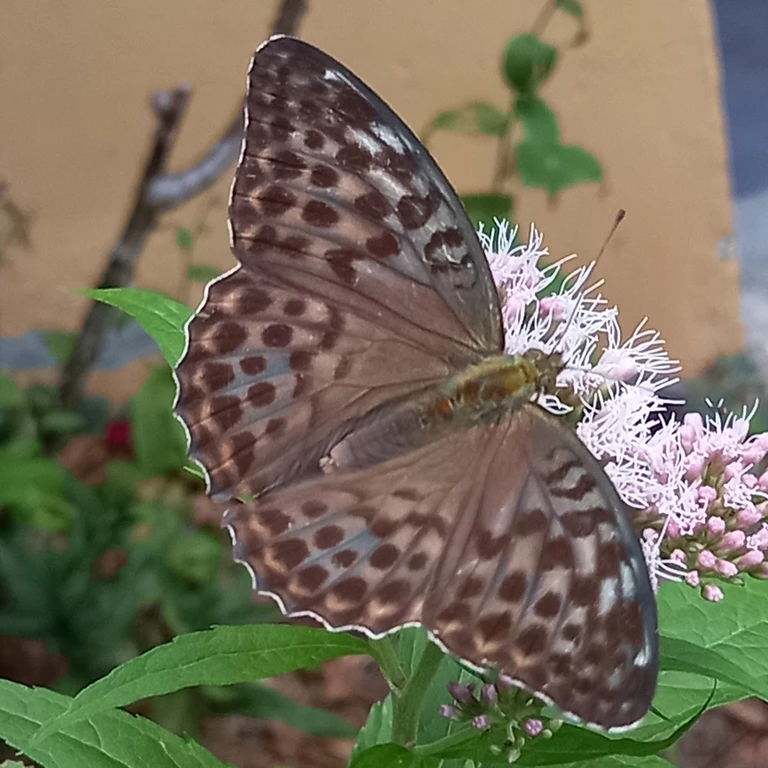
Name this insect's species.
Argynnis paphia
